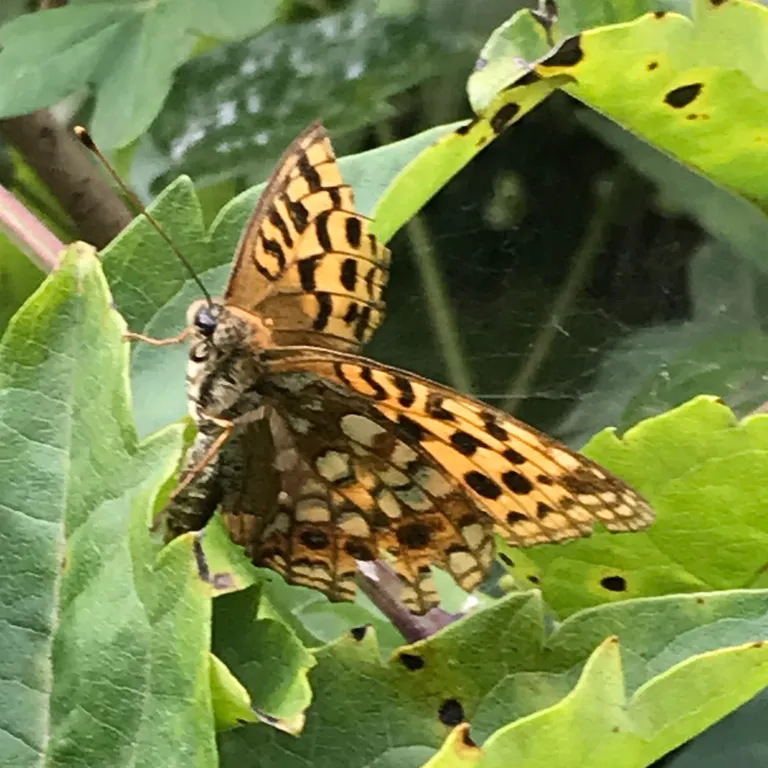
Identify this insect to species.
Fabriciana adippe
